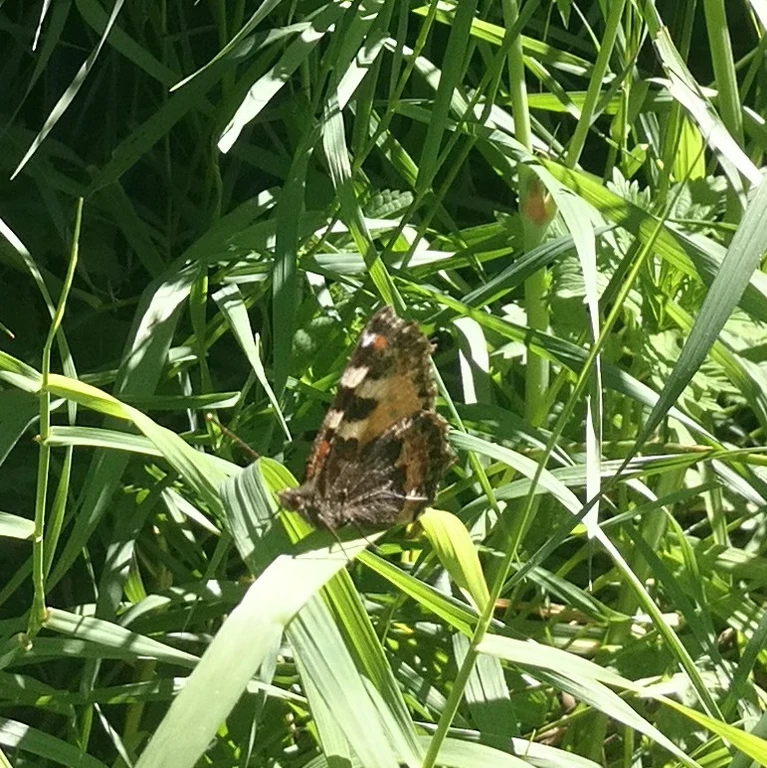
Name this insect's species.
Aglais urticae
